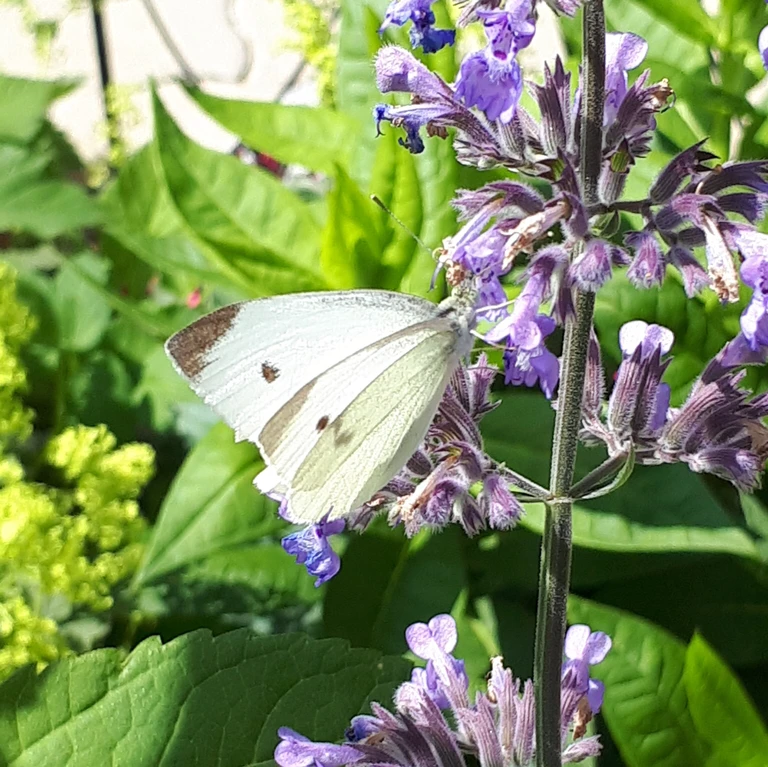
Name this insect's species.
Pieris rapae
